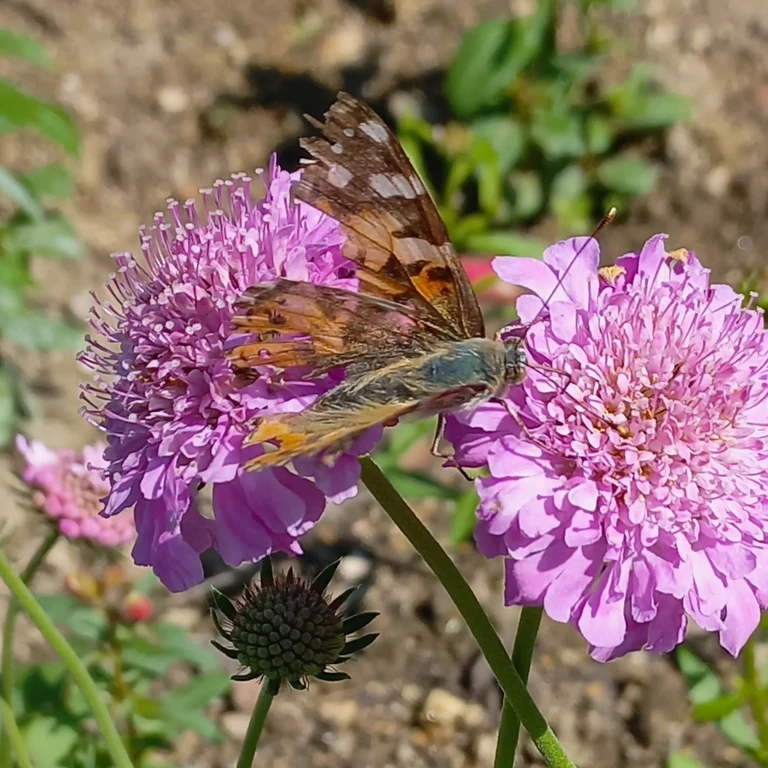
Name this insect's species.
Vanessa cardui
